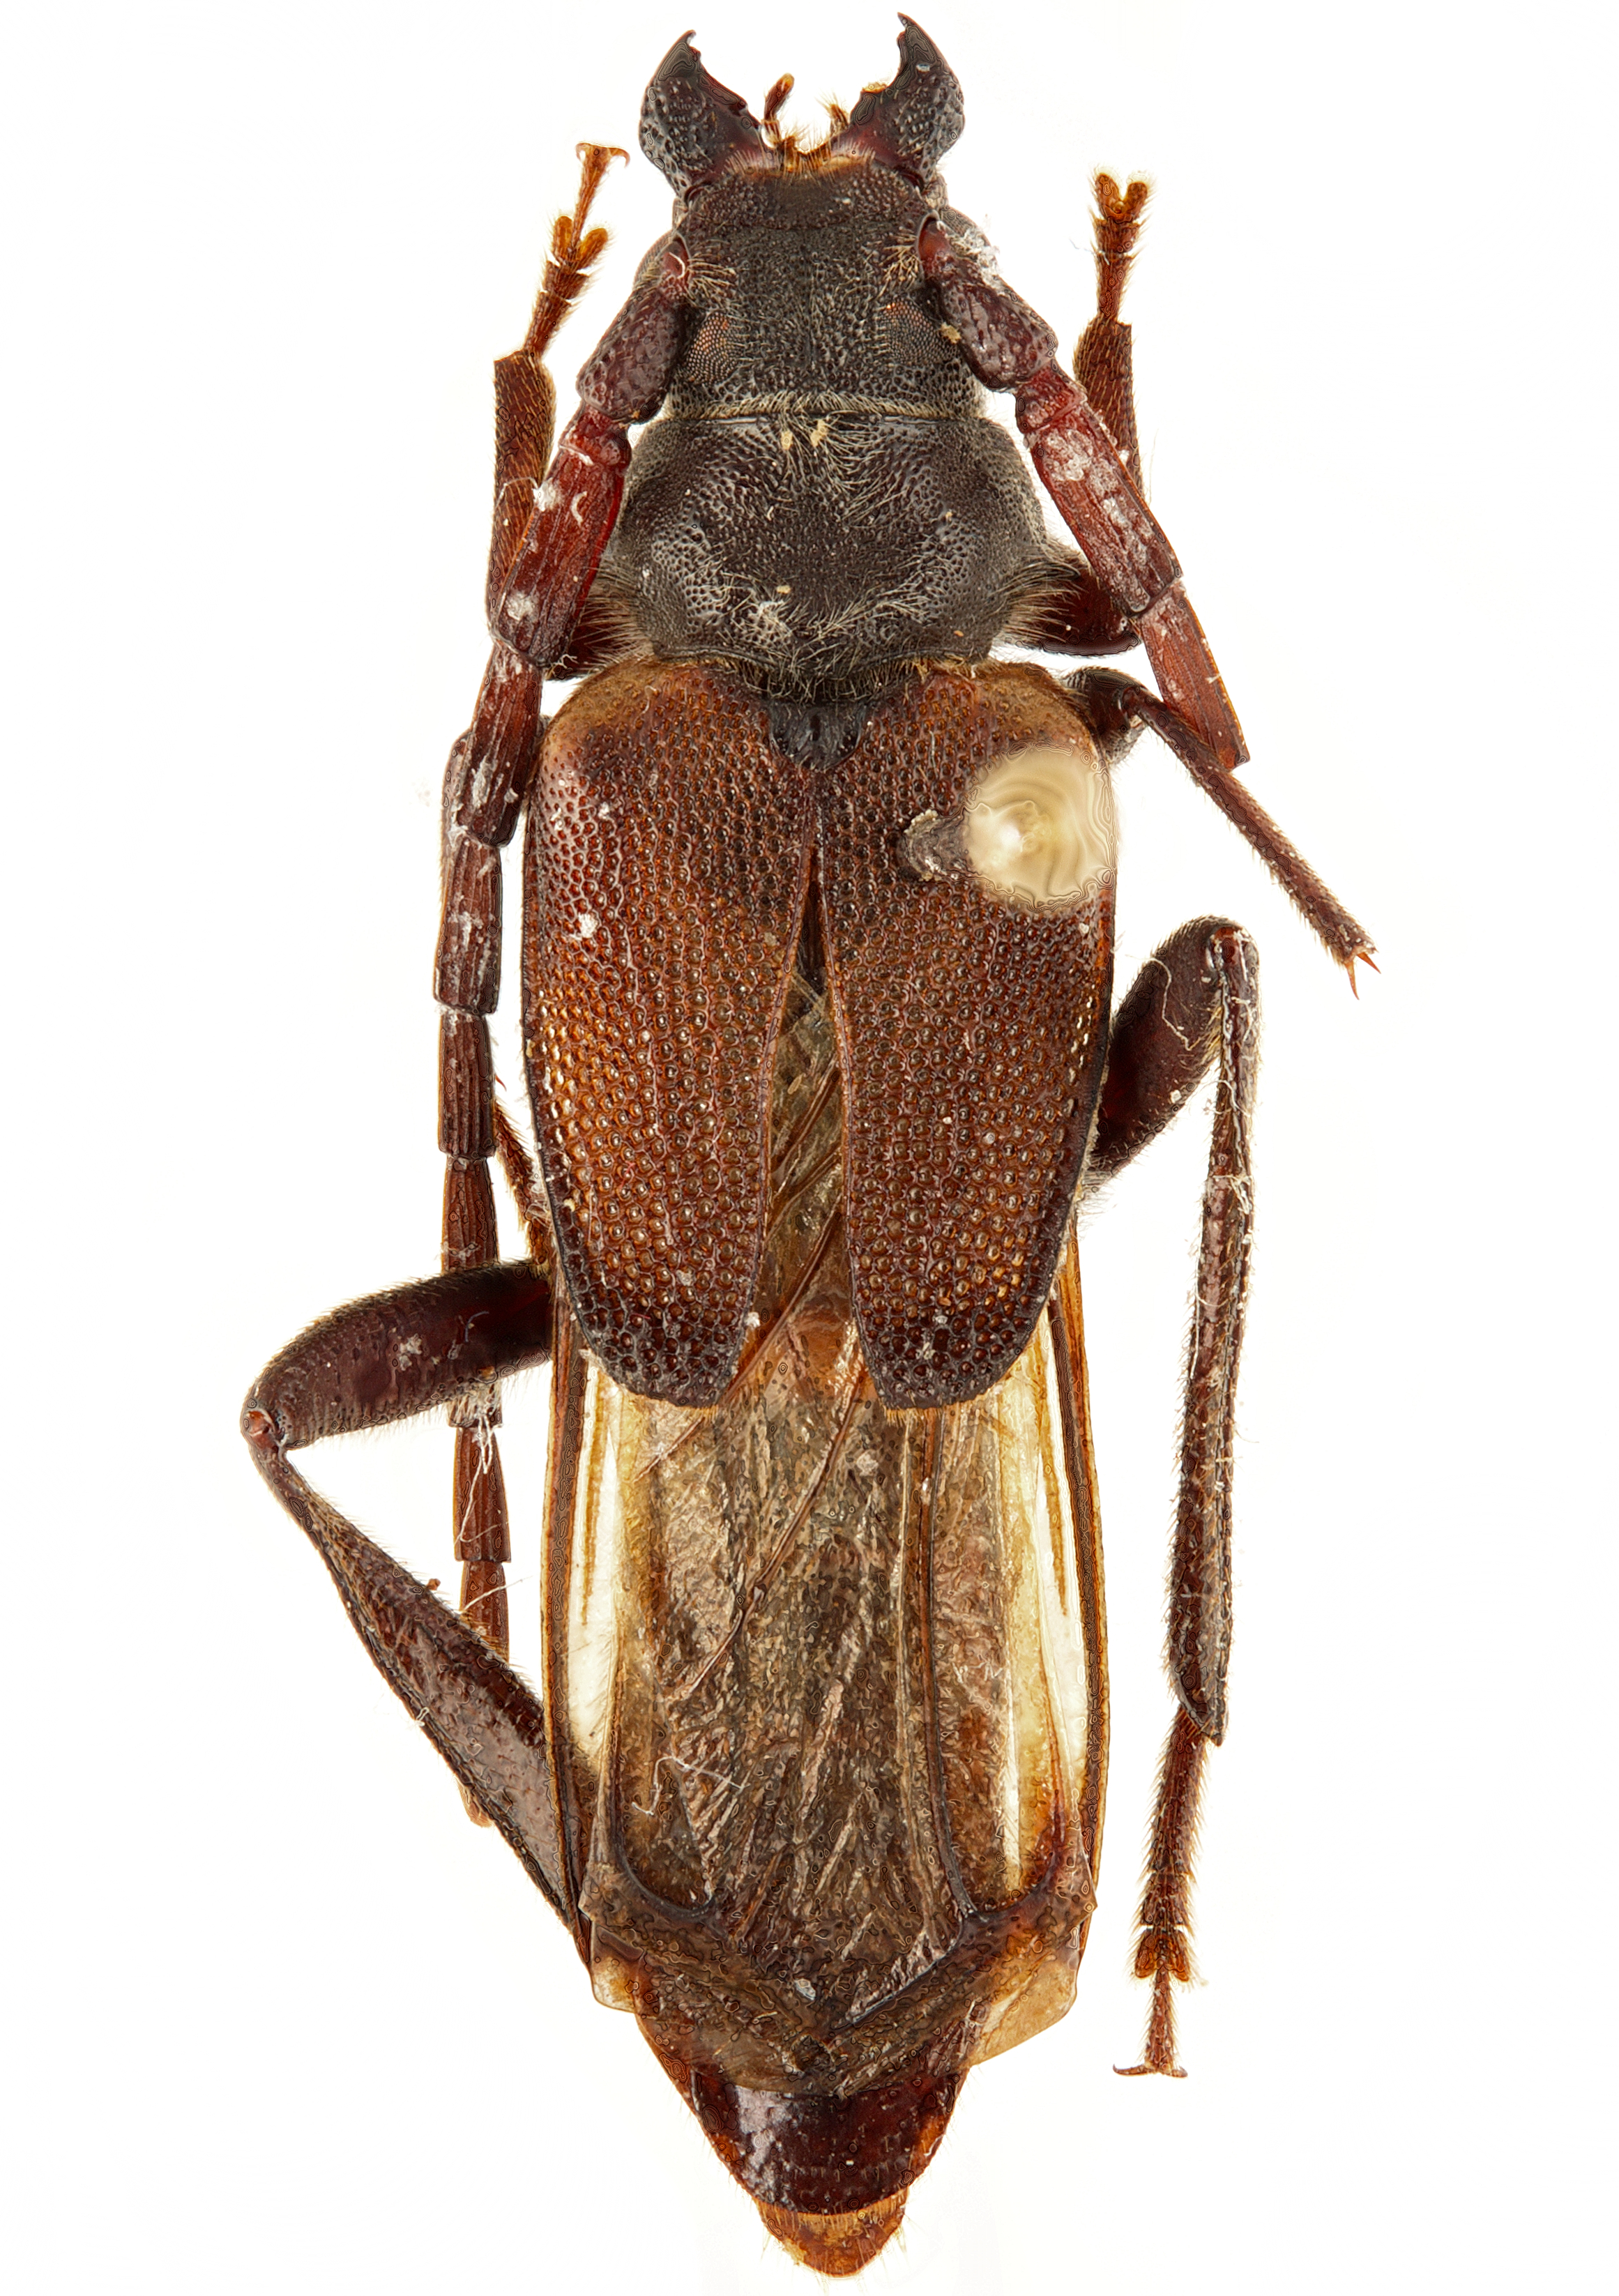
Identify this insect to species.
Psephactus remiger
